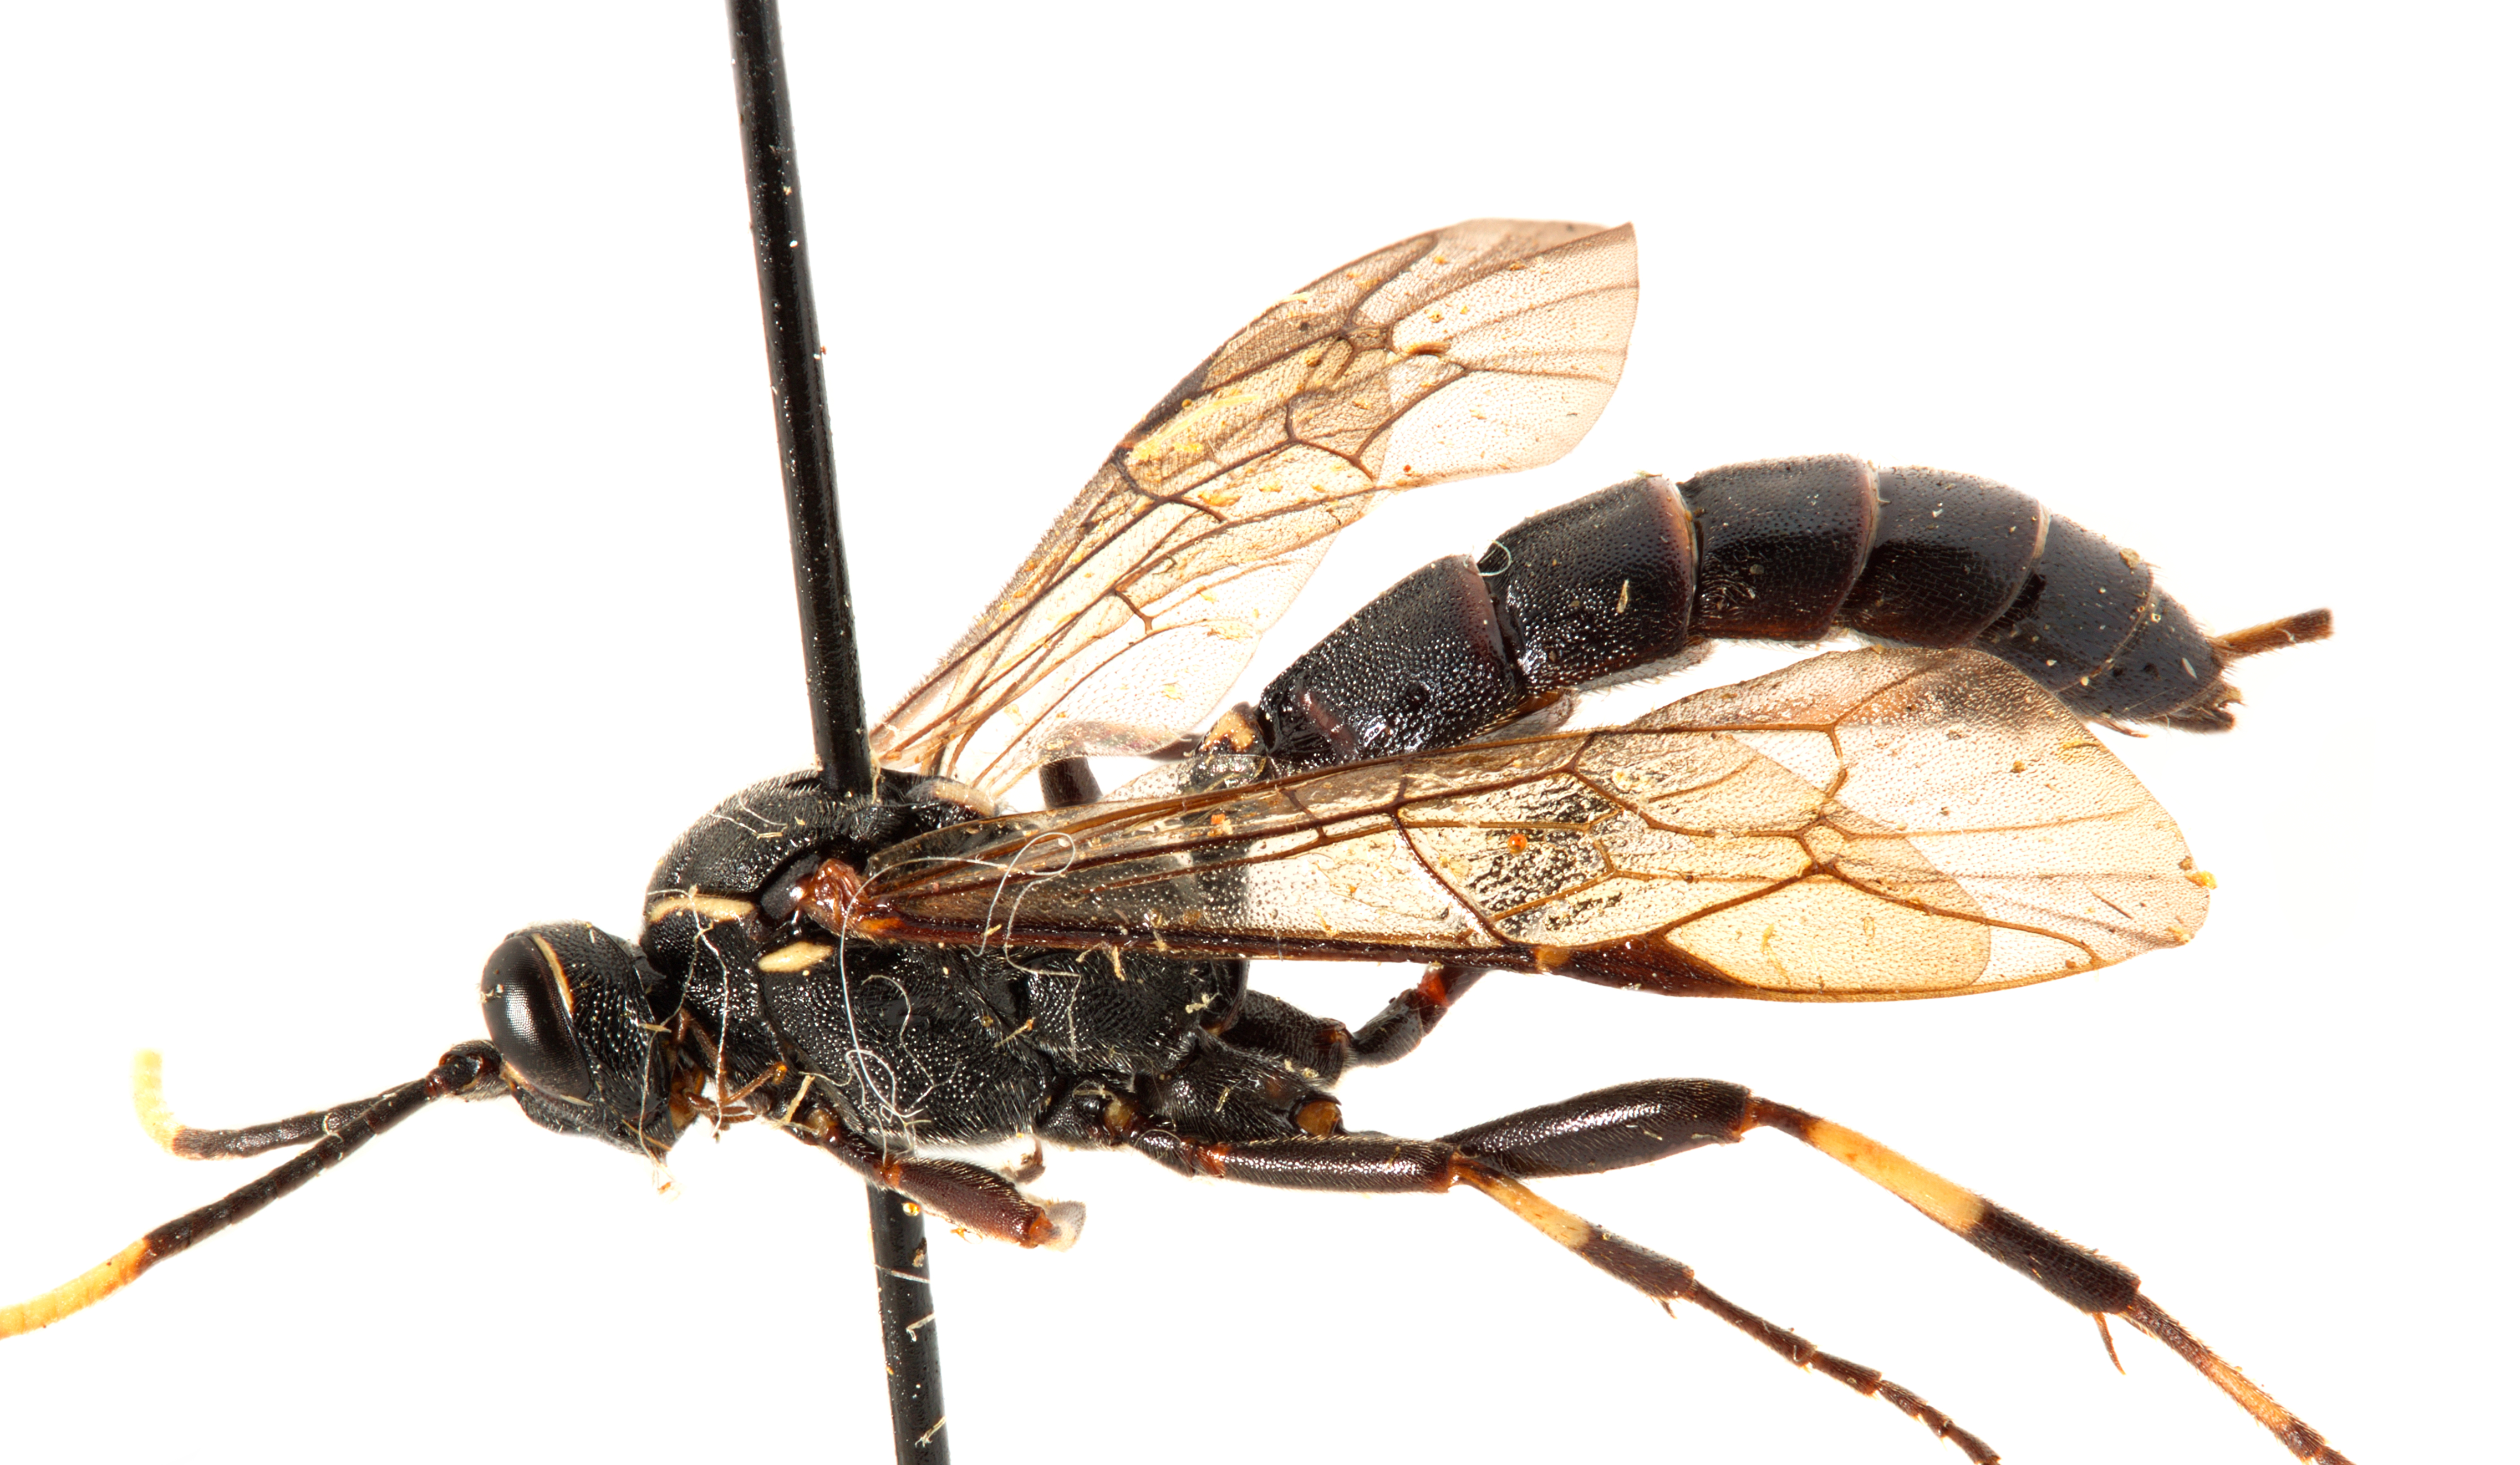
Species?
Orgichneumon calcatorius
